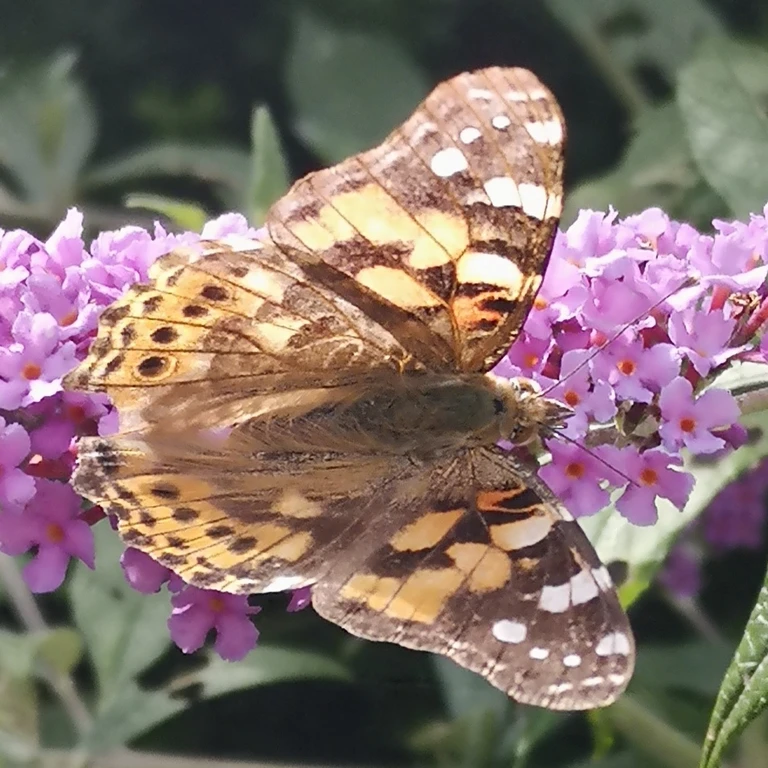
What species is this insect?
Vanessa cardui
